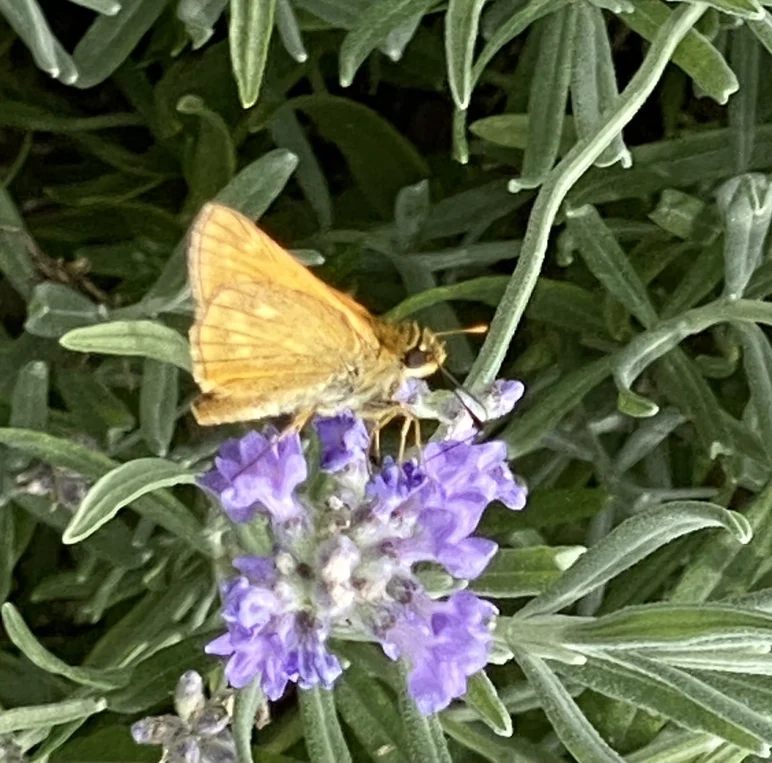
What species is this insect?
Ochlodes sylvanus (also Ochlodes venata)
